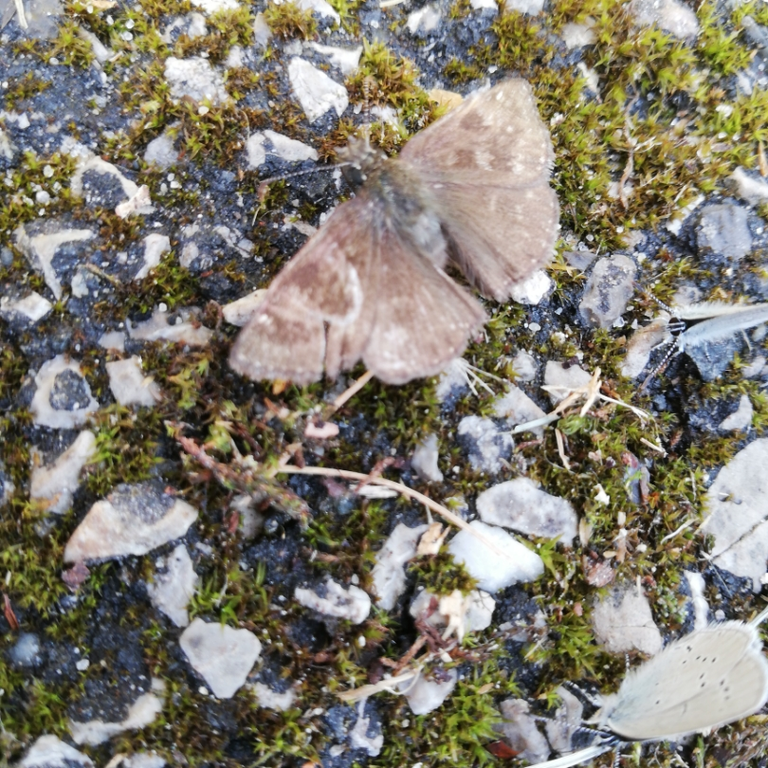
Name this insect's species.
Erynnis tages
